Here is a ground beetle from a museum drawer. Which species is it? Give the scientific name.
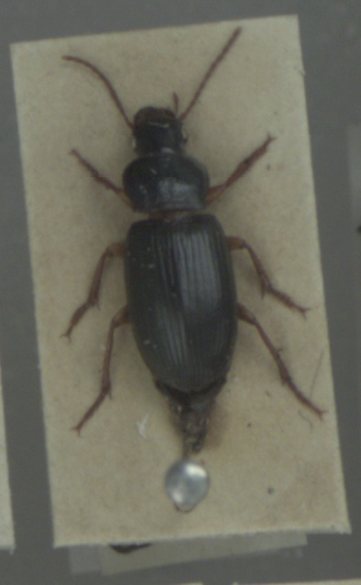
Ophonus rufibarbis
